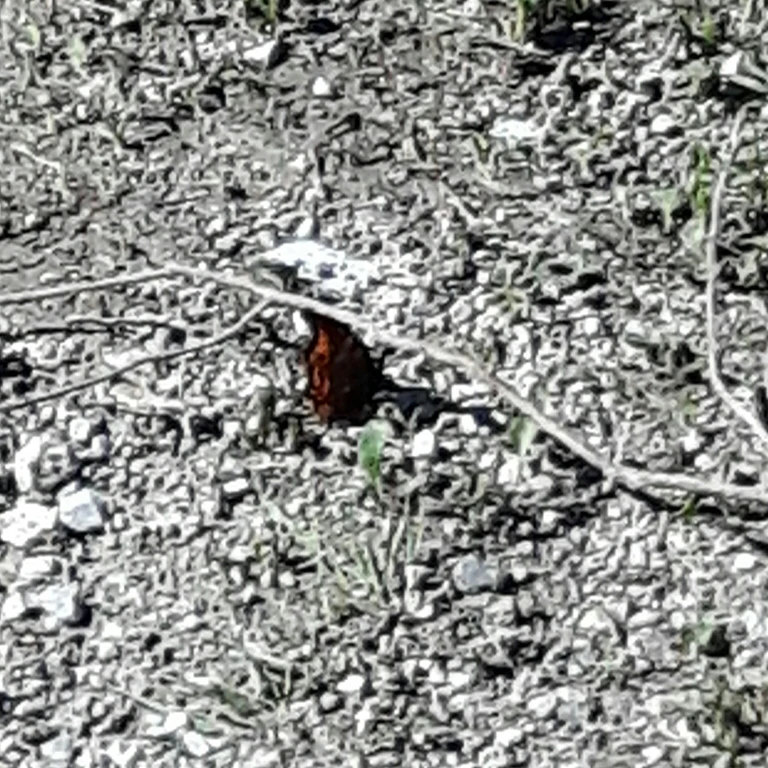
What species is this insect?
Polygonia c-album
